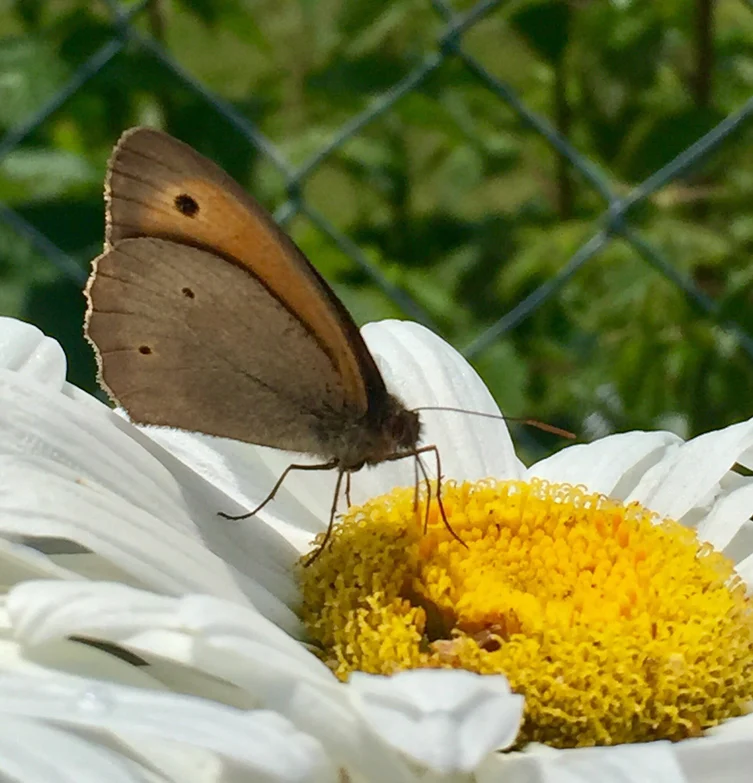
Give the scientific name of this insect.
Maniola jurtina
